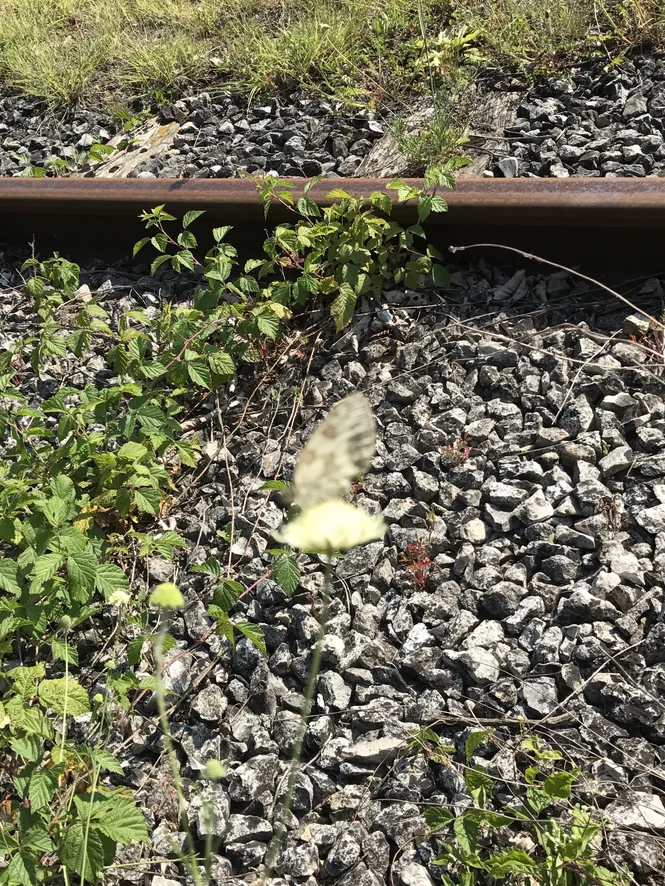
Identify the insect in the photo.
Melanargia galathea
